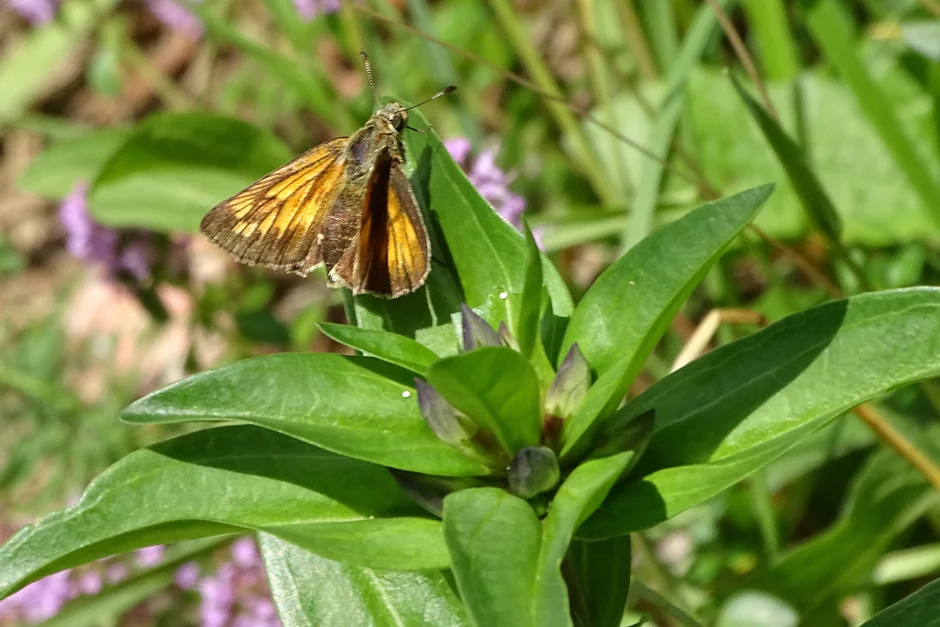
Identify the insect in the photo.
Ochlodes sylvanus (also Ochlodes venata)
